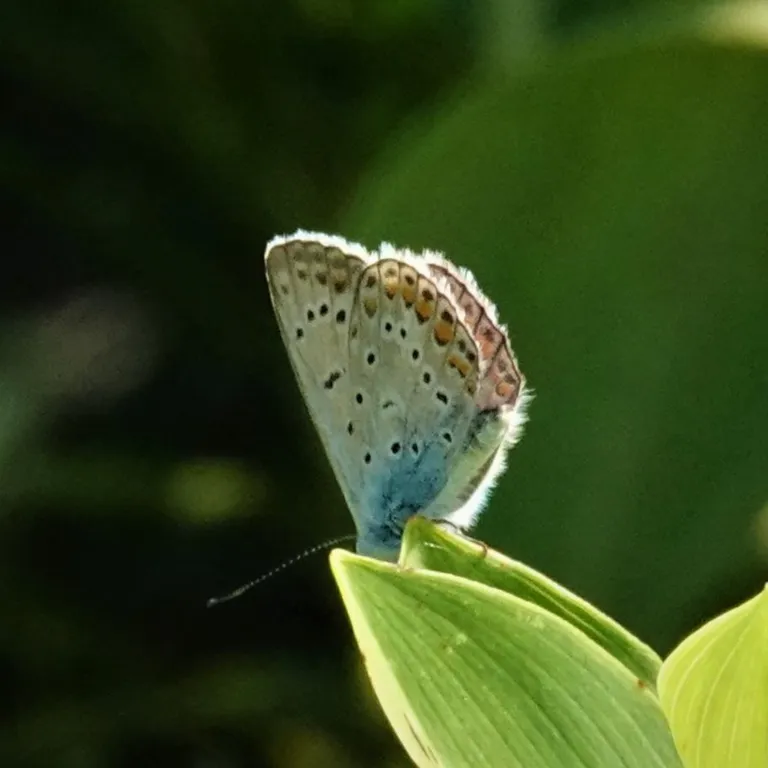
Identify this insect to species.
Polyommatus icarus
